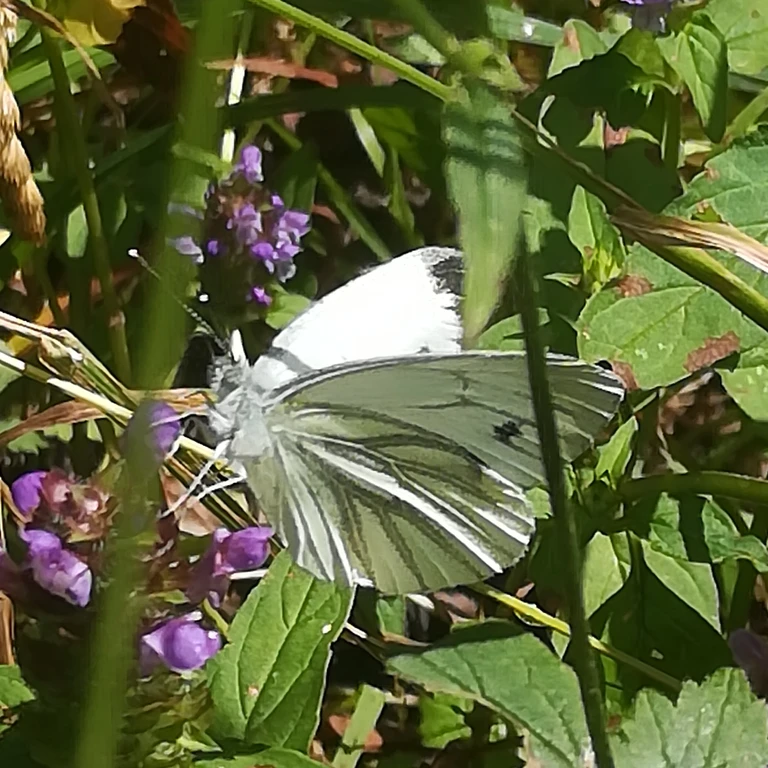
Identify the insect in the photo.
Pieris napi
